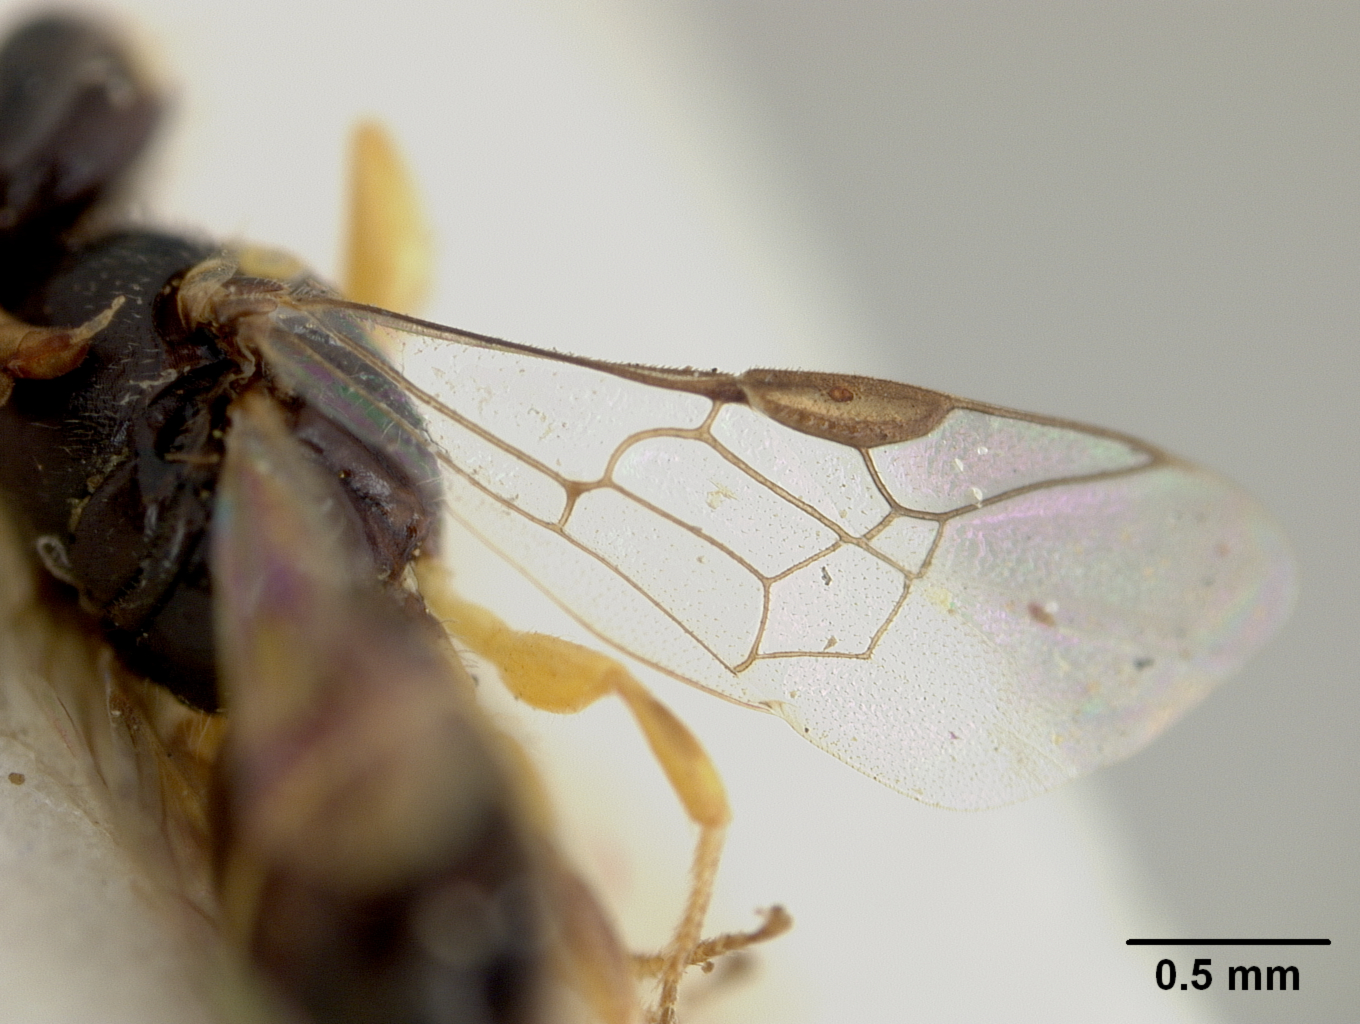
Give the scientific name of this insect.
Euryglossa mutica
